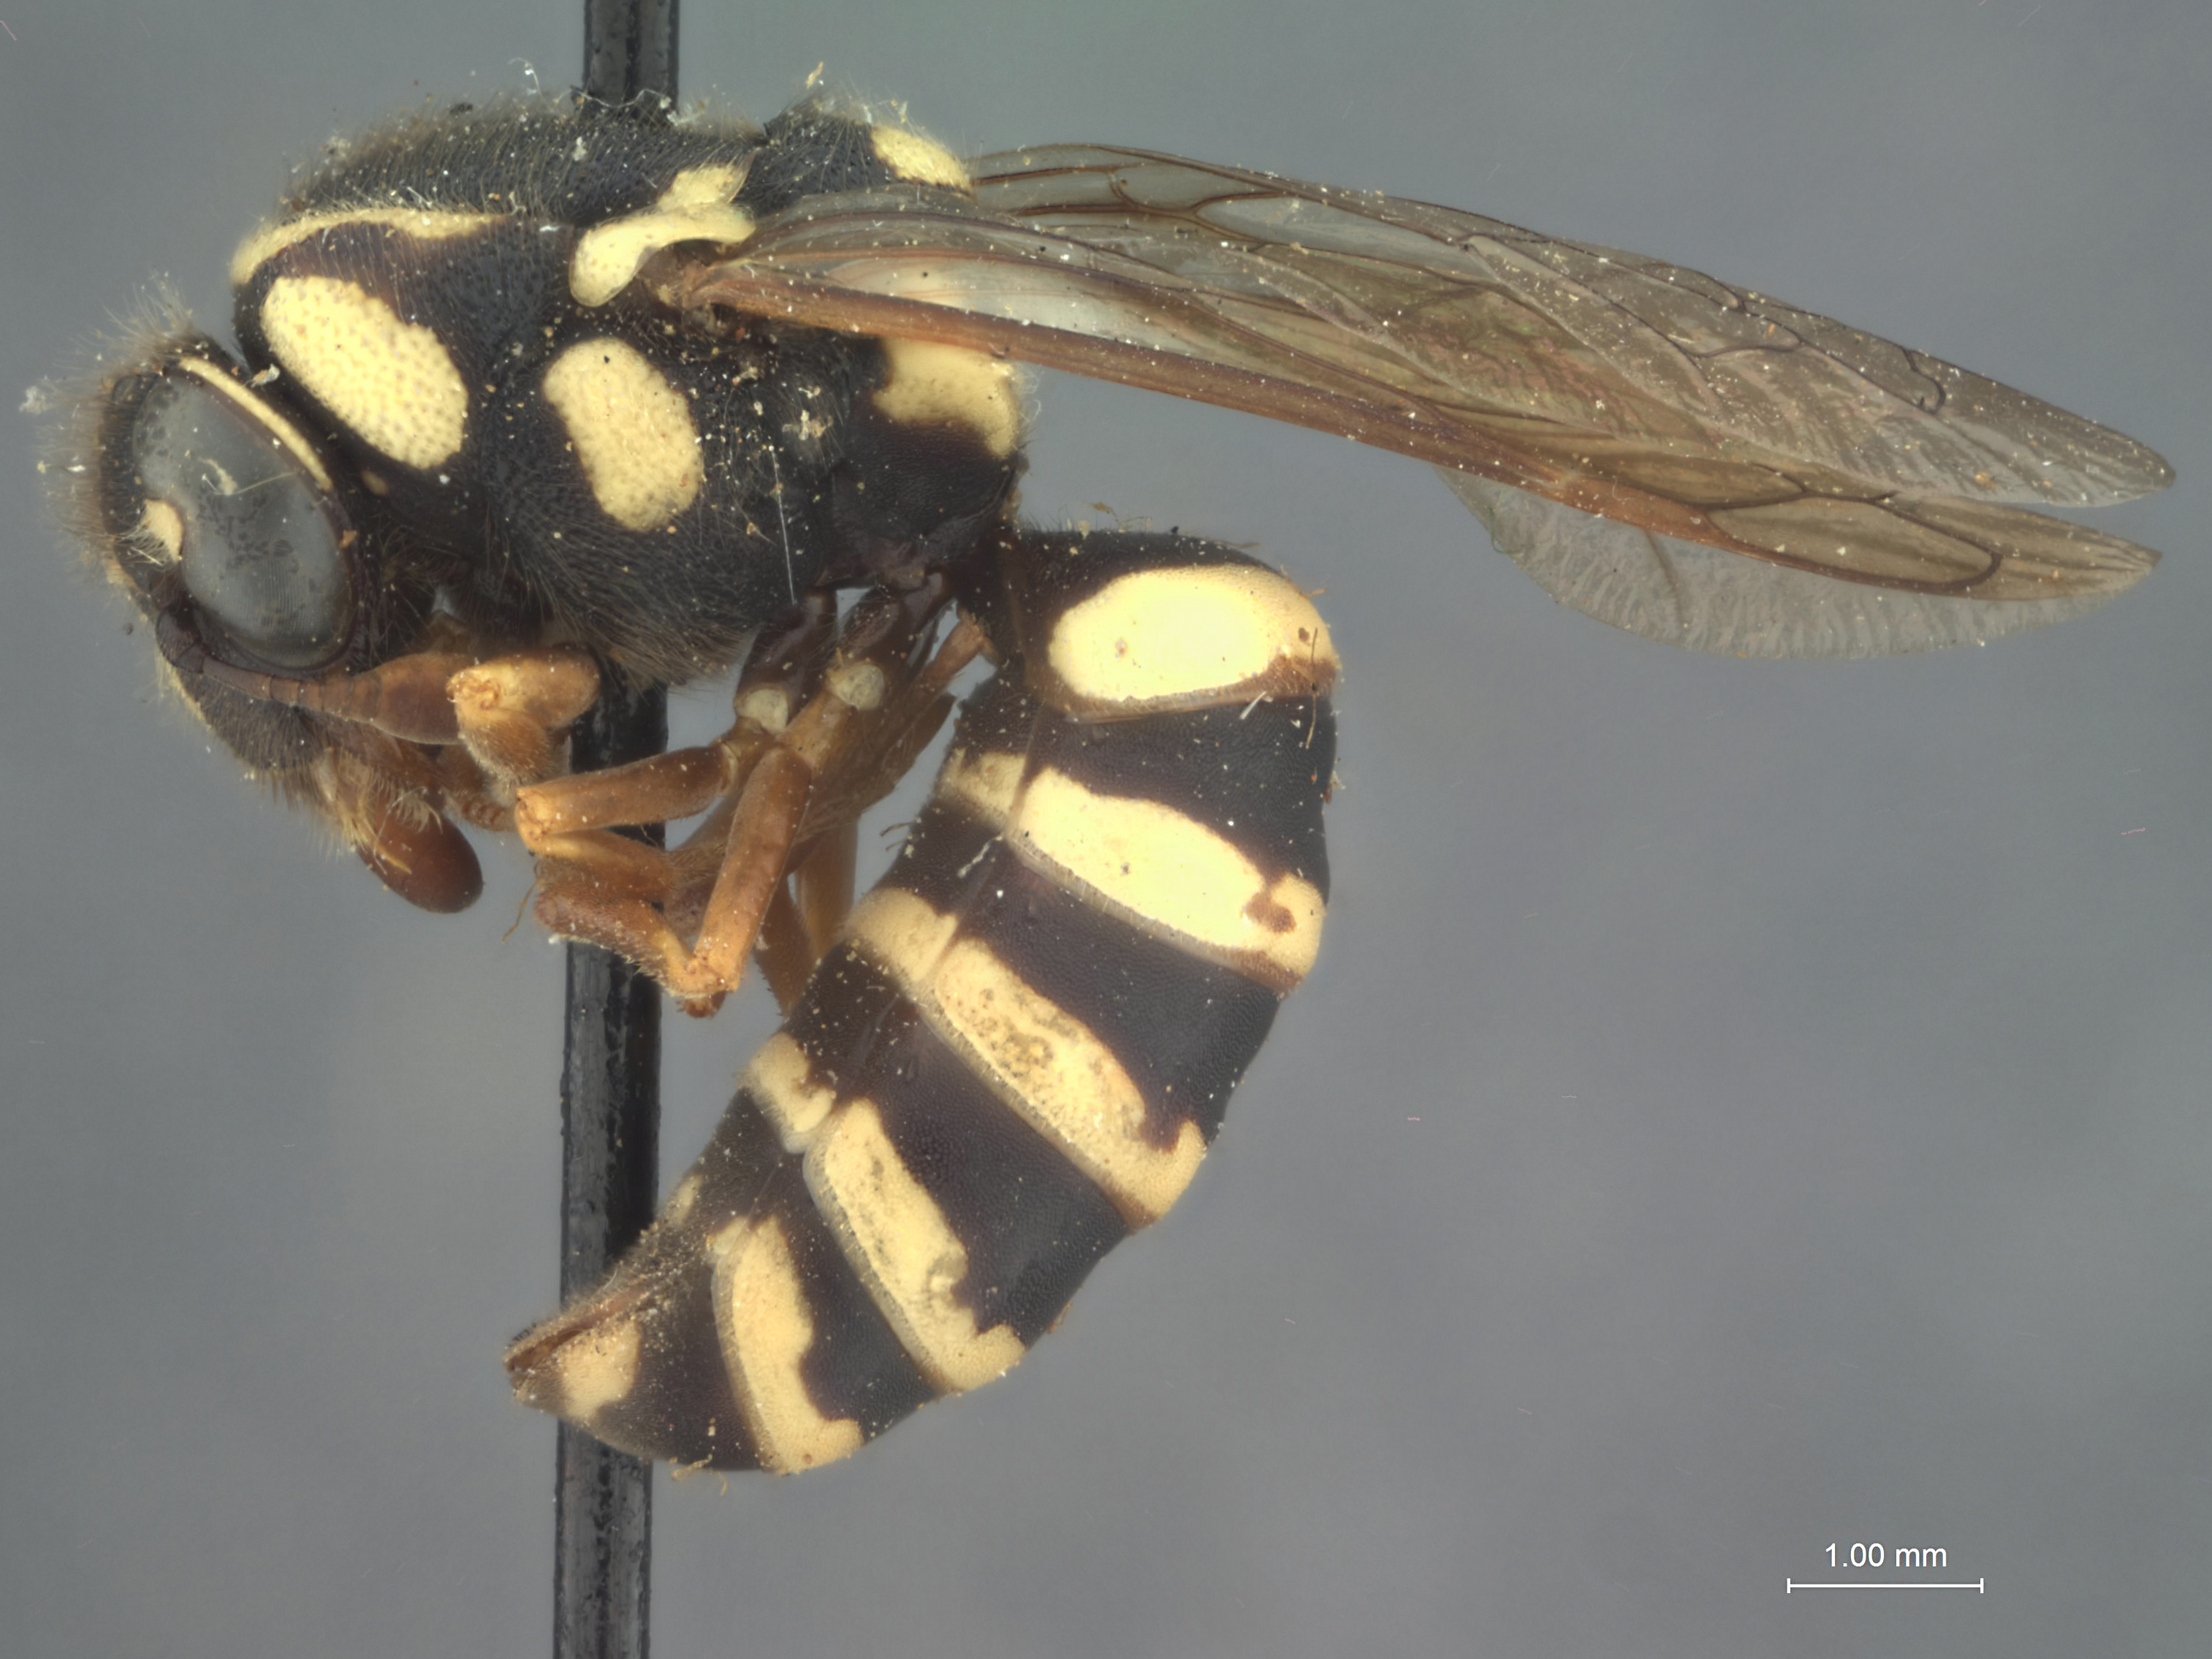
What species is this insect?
Pseudomasaris zonalis
